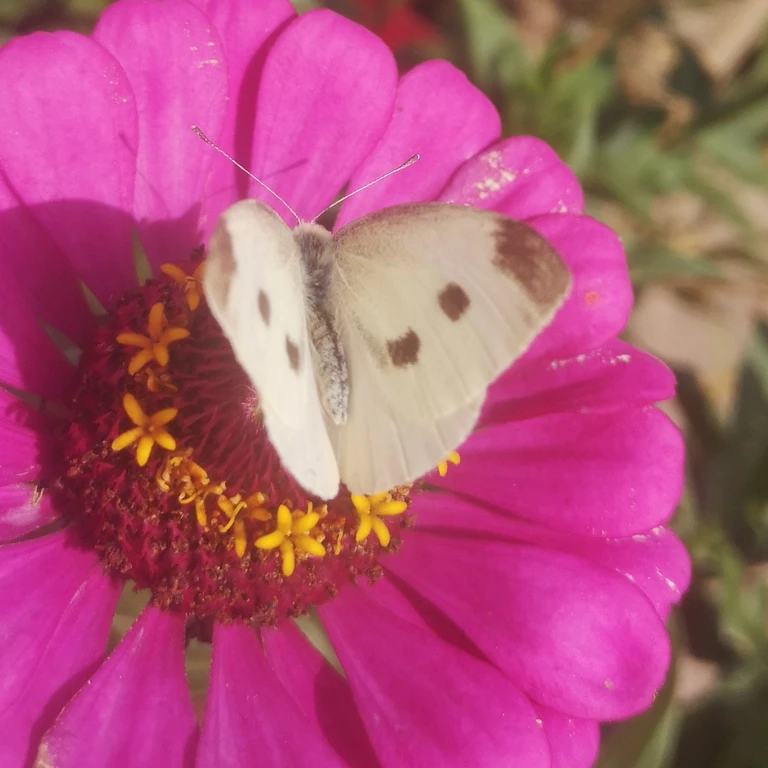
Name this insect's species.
Pieris rapae
